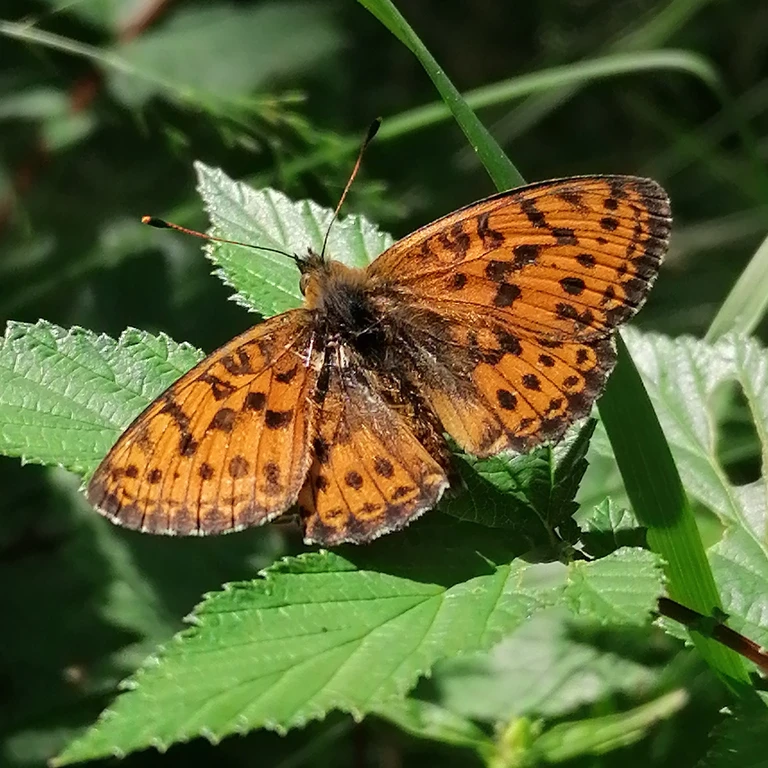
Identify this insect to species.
Brenthis ino
